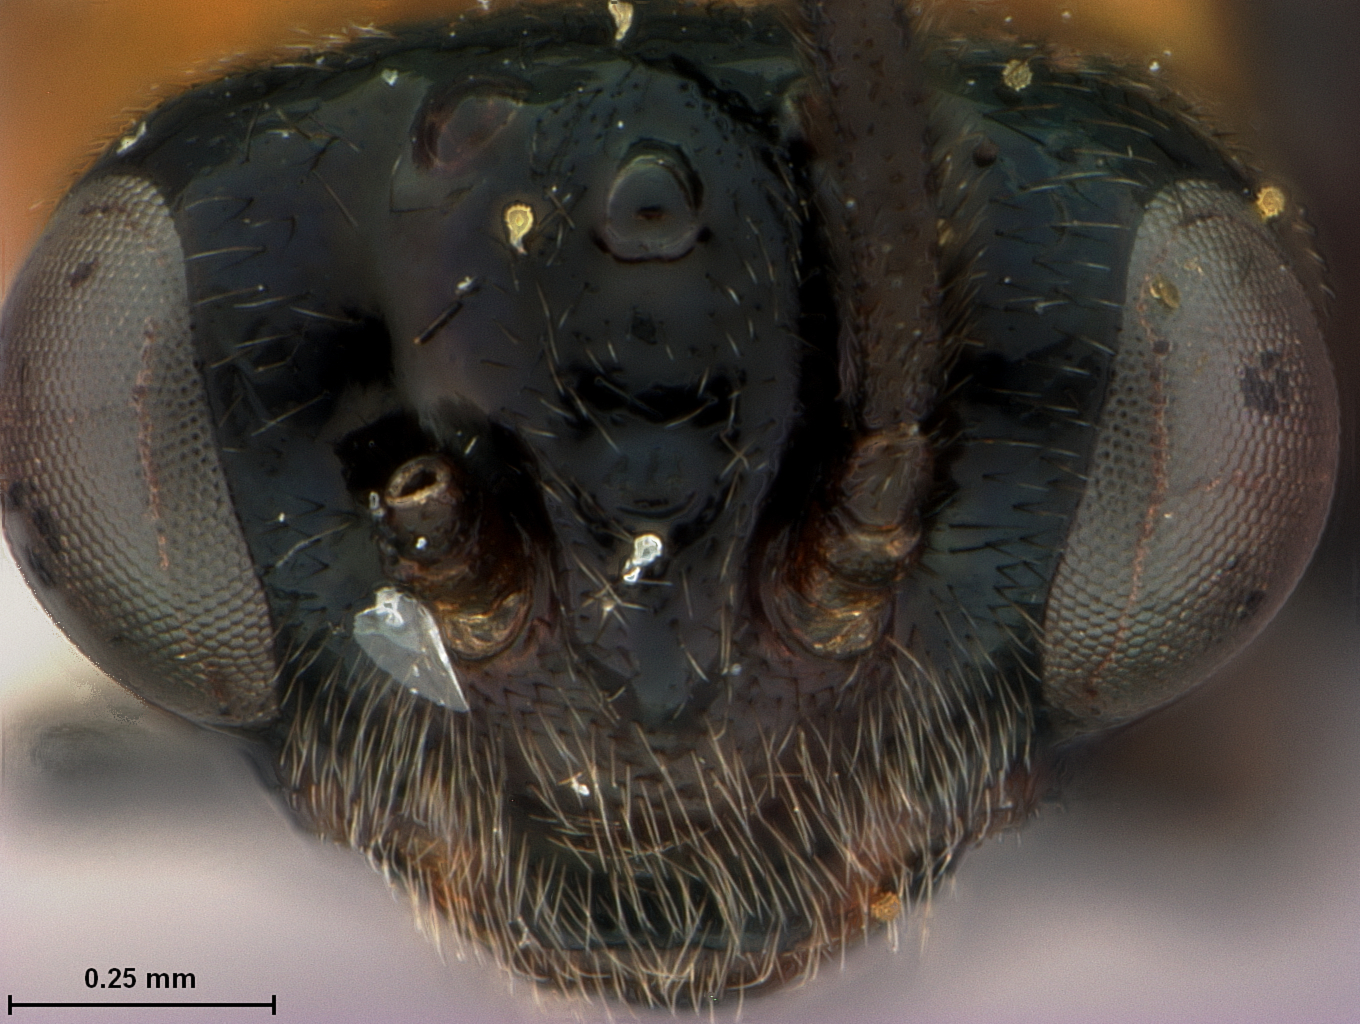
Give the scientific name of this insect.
Atomacera raza
